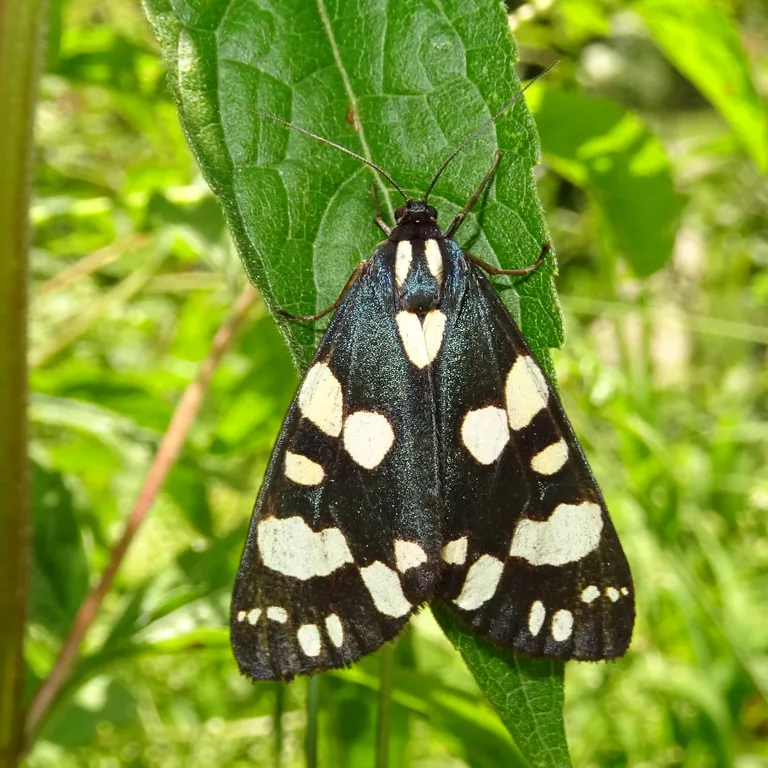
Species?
Callimorpha dominula
